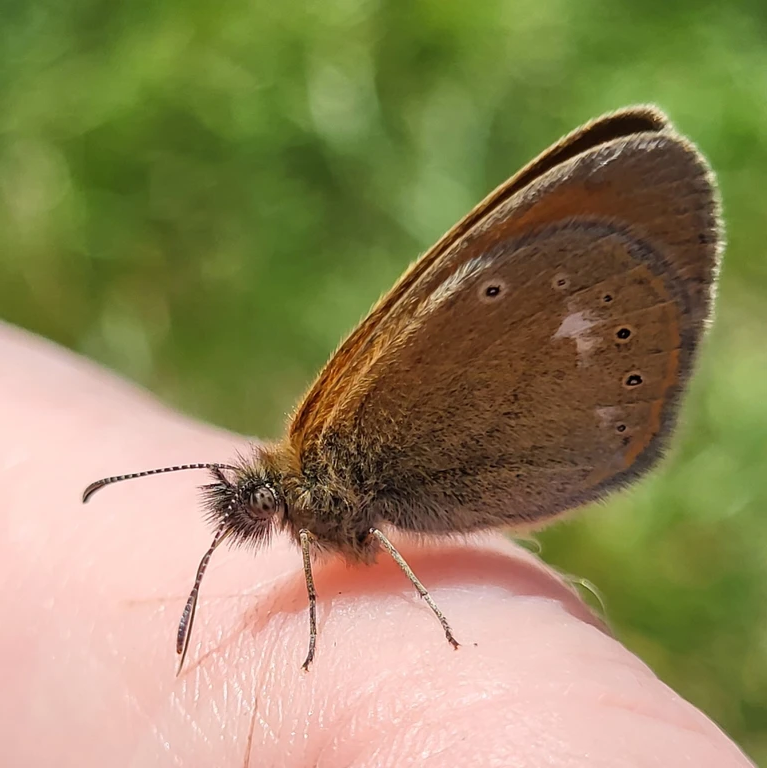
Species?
Coenonympha glycerion (also Coenonympha iphis)
